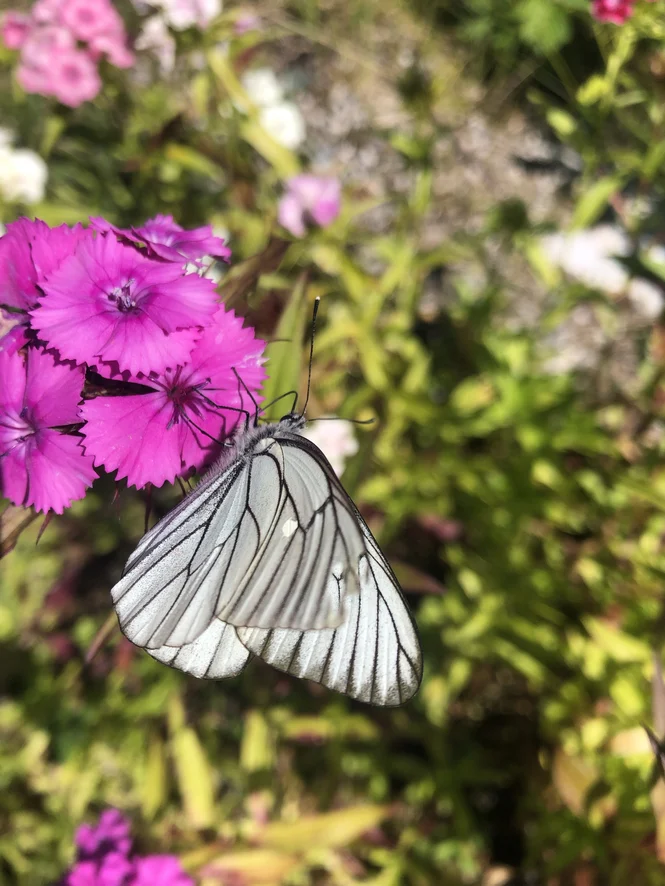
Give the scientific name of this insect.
Aporia crataegi
